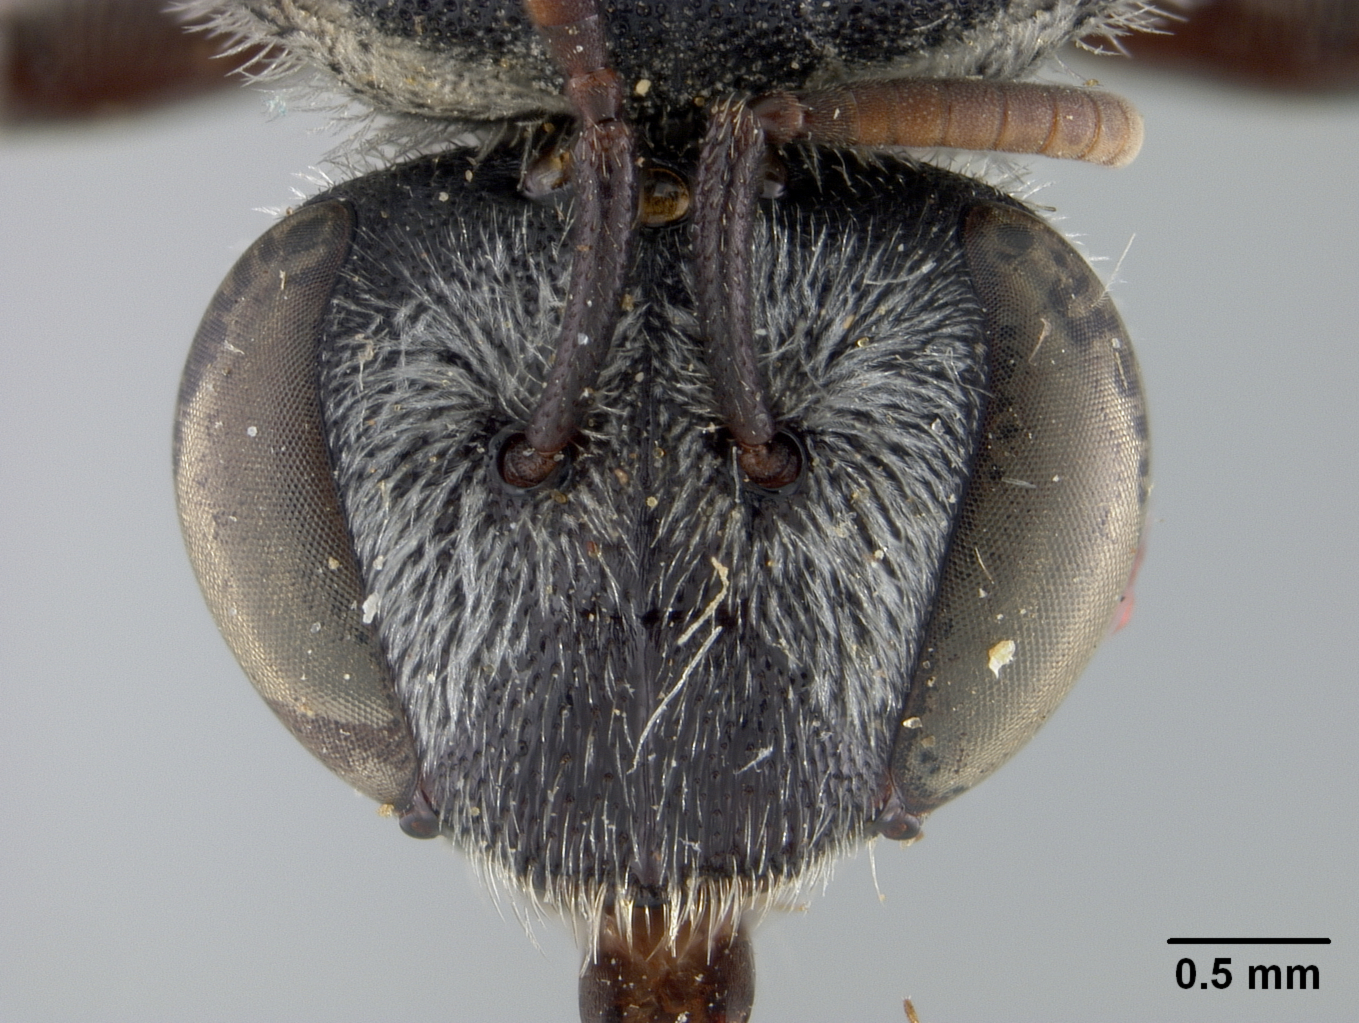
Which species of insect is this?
Nomia fedorensis
